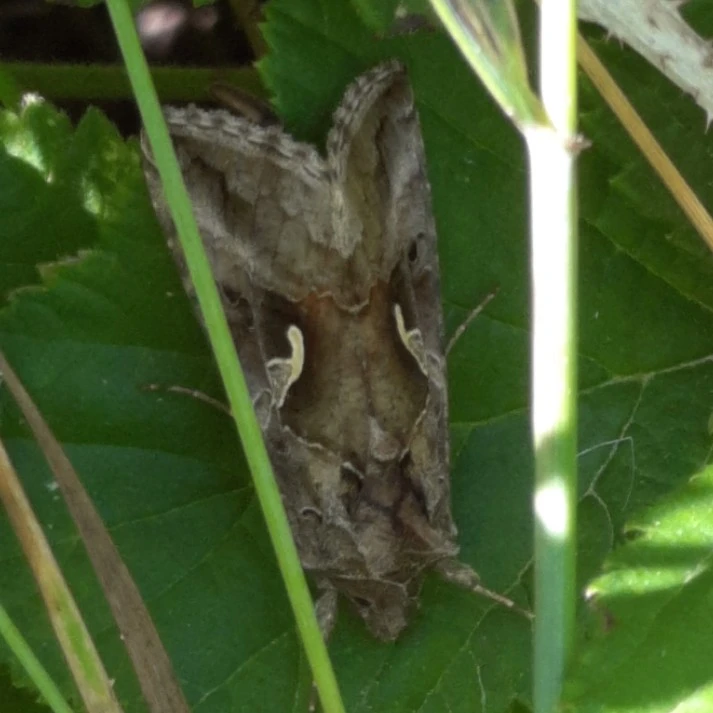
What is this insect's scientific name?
Autographa gamma
